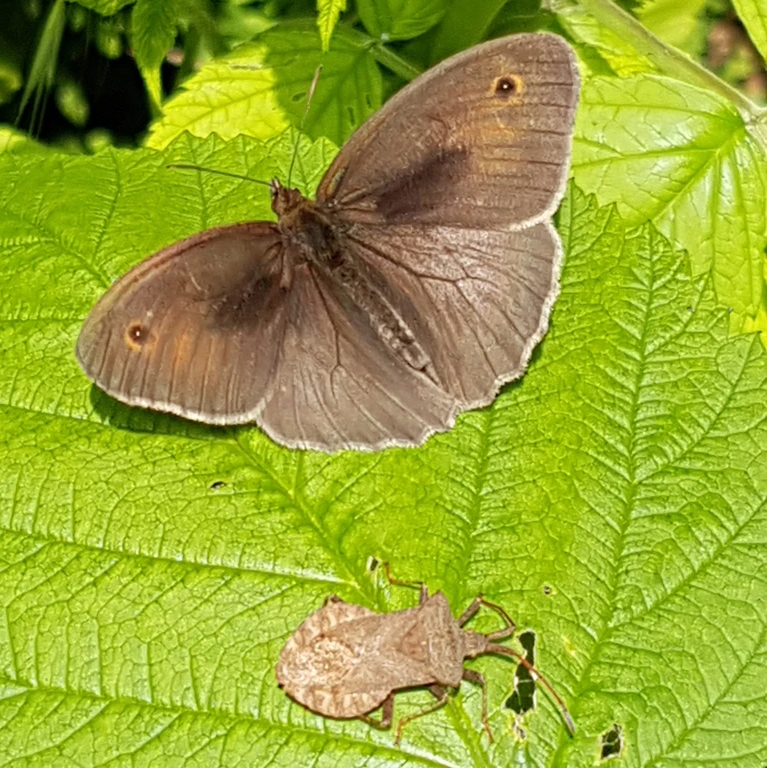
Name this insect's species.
Maniola jurtina
